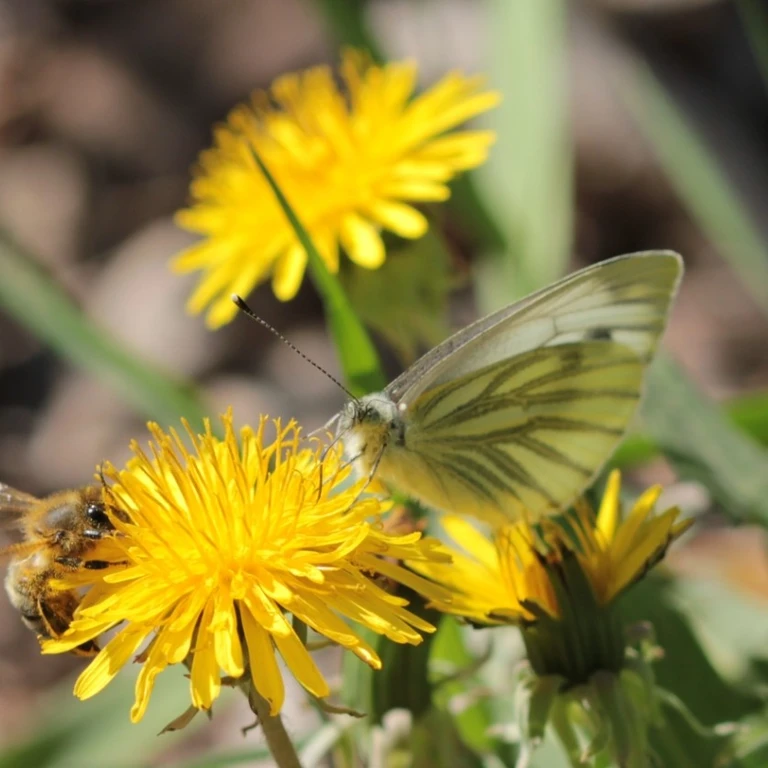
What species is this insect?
Pieris napi
